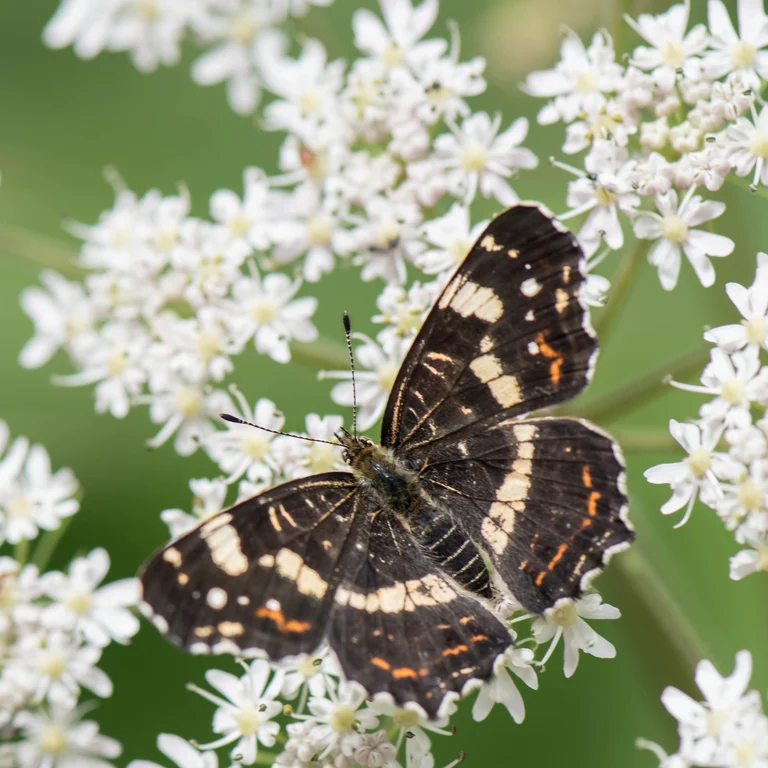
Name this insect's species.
Araschnia levana
